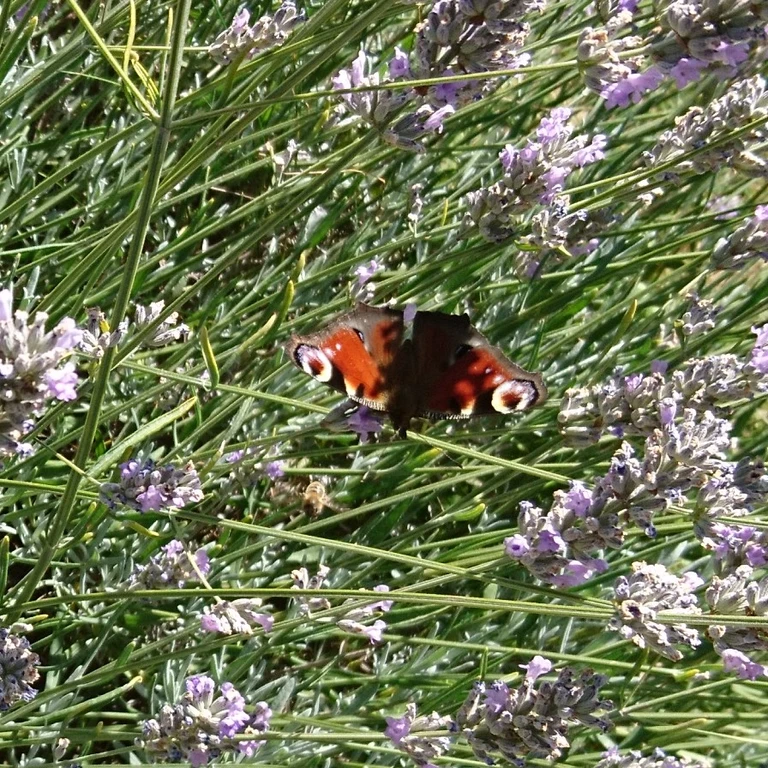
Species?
Aglais io
